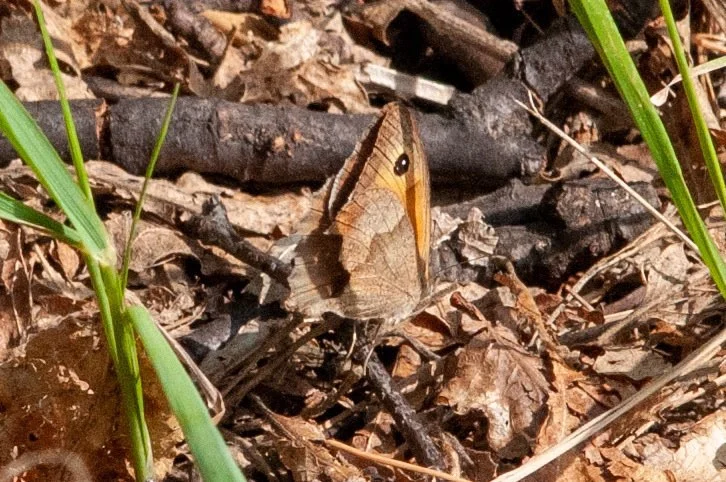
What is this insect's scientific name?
Maniola jurtina
